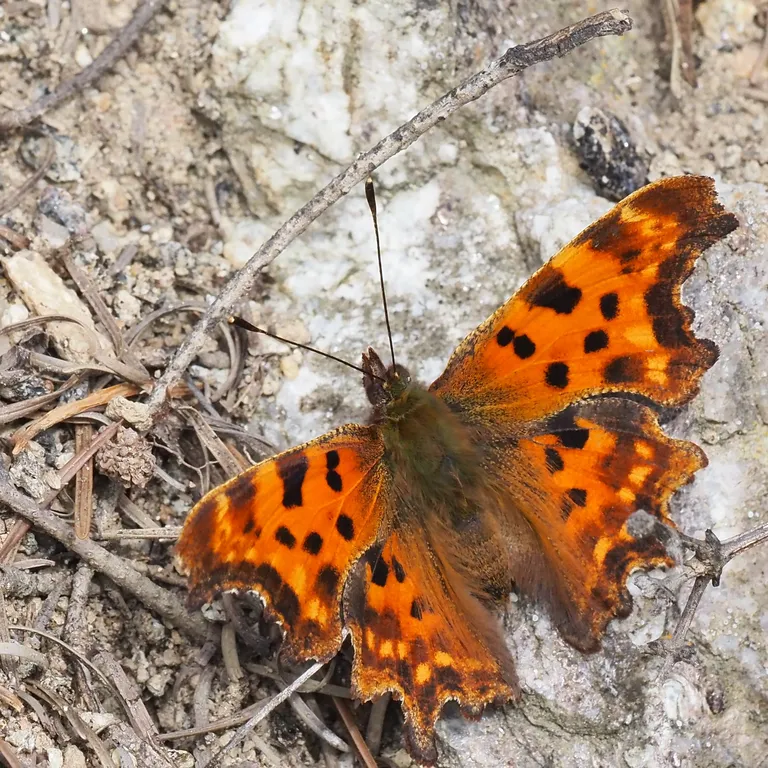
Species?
Polygonia c-album
